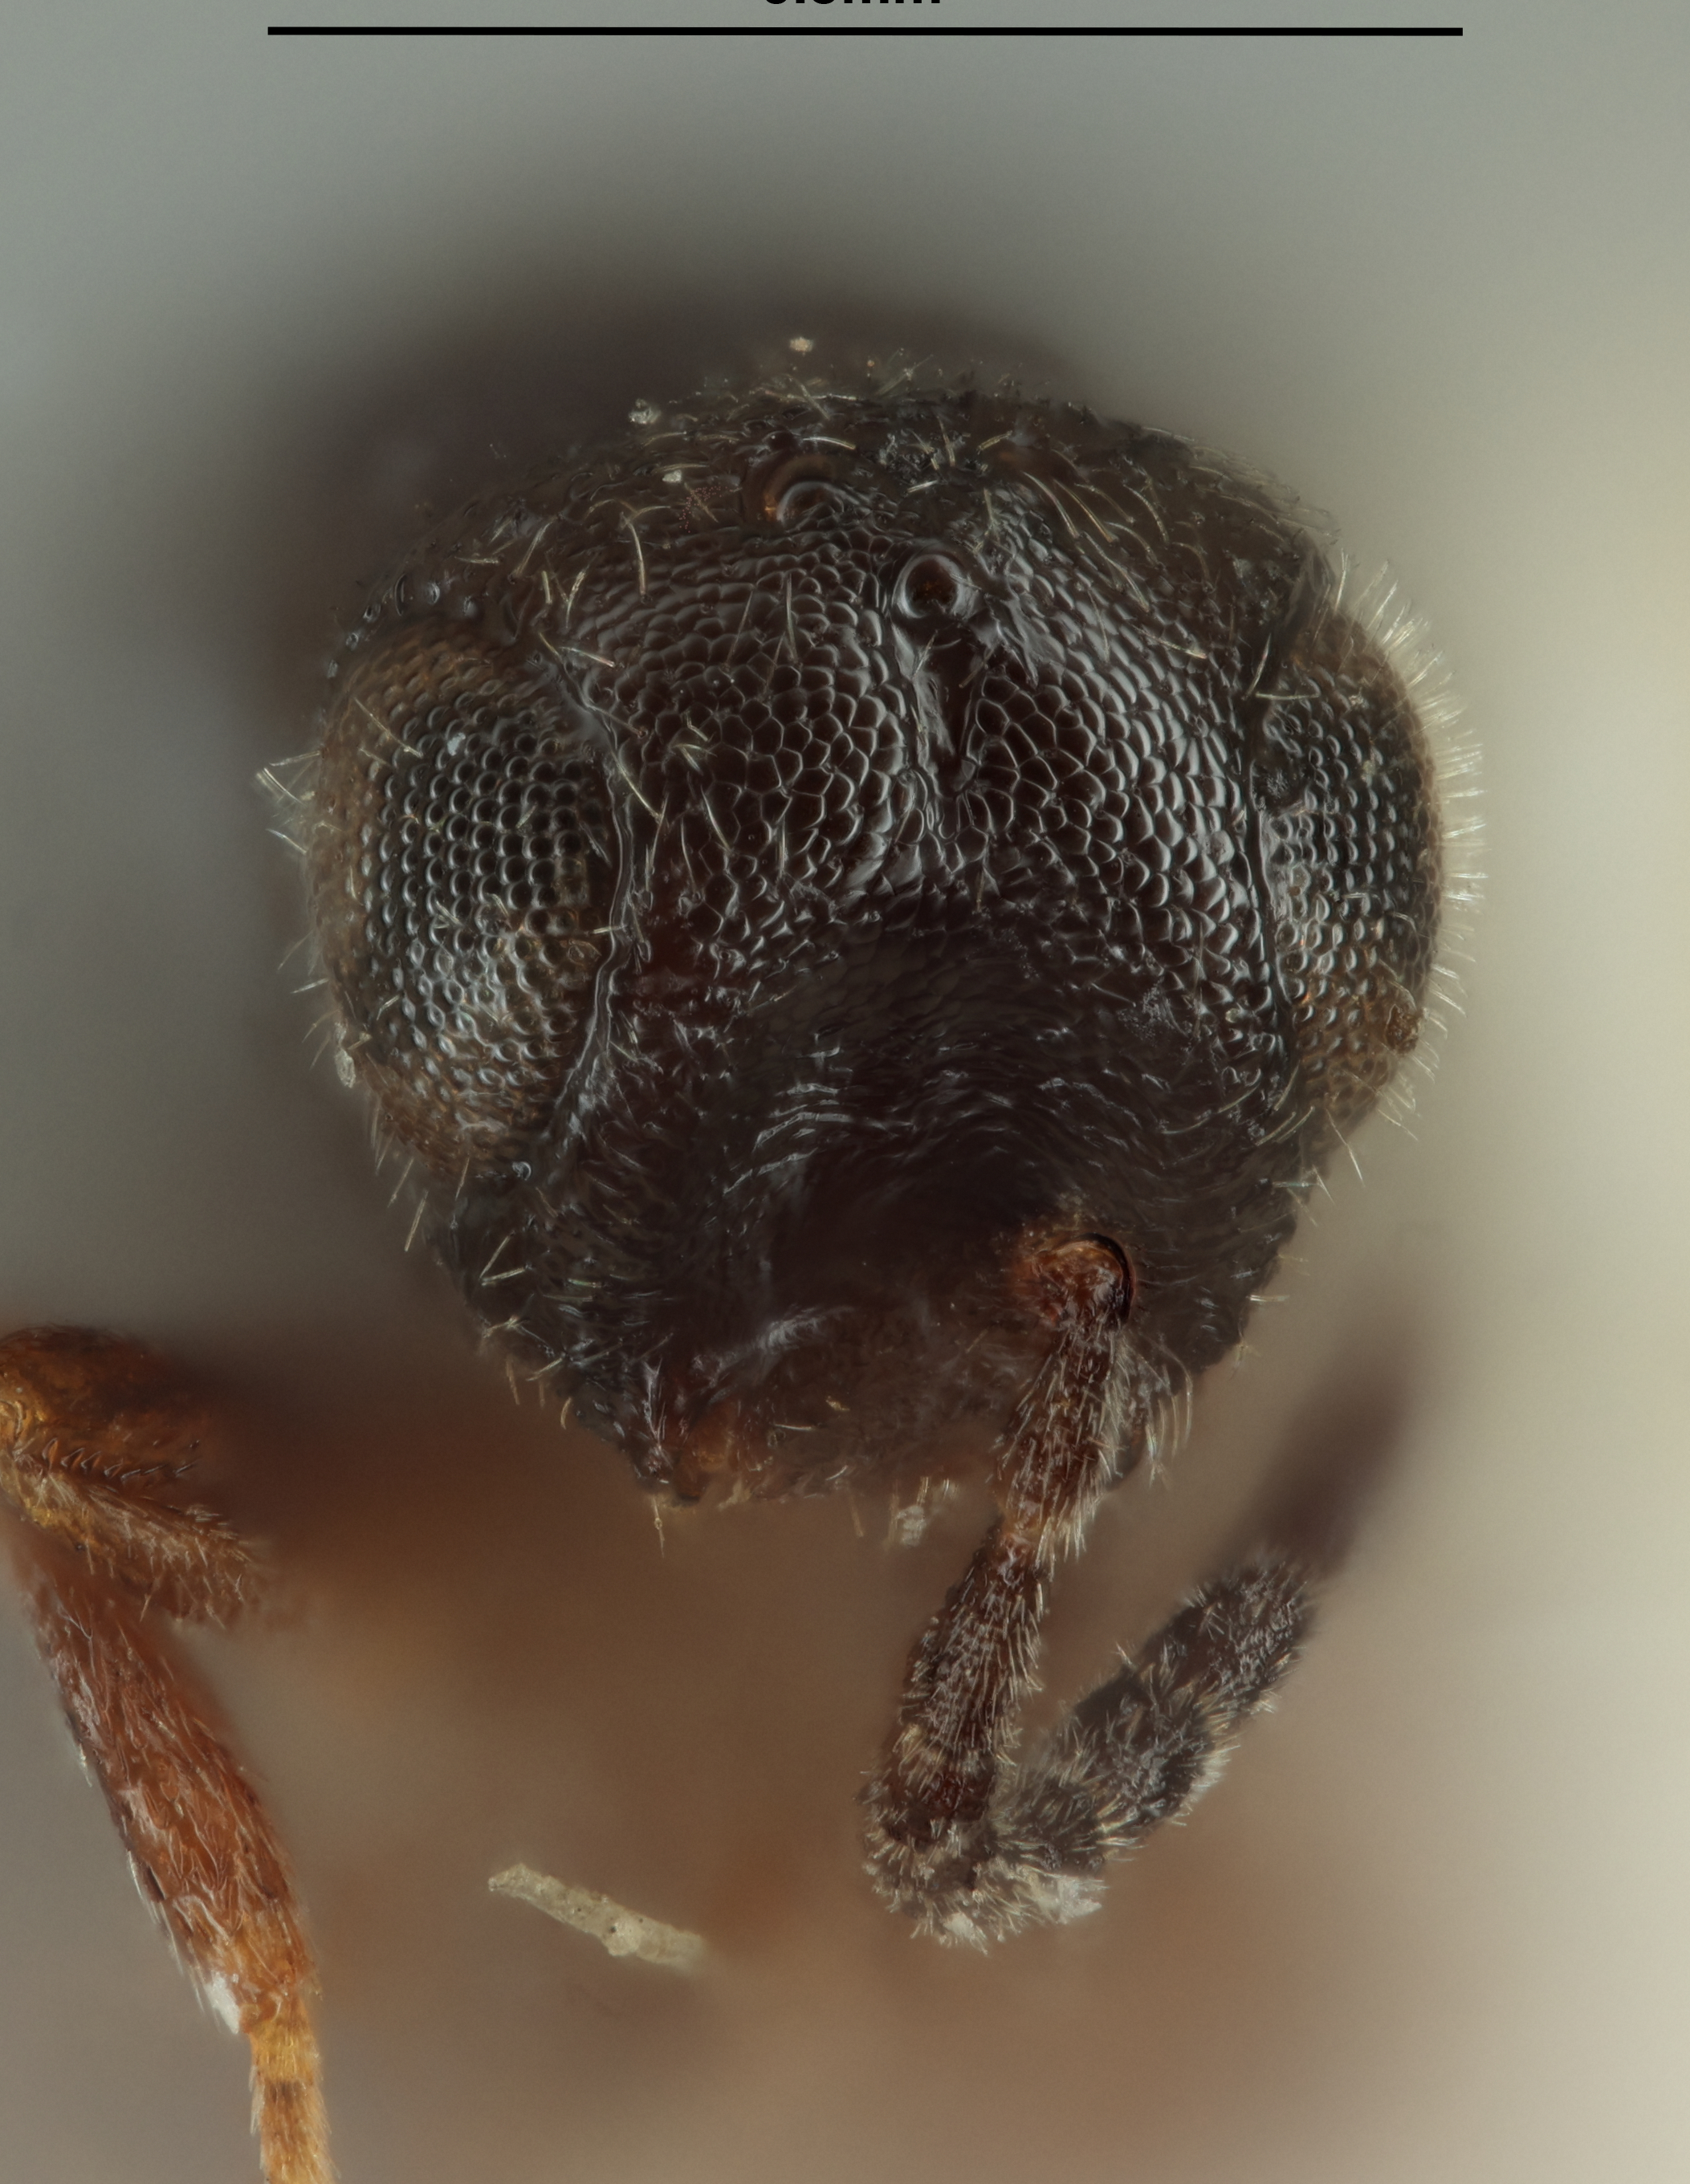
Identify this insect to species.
Ceraphron amplus
